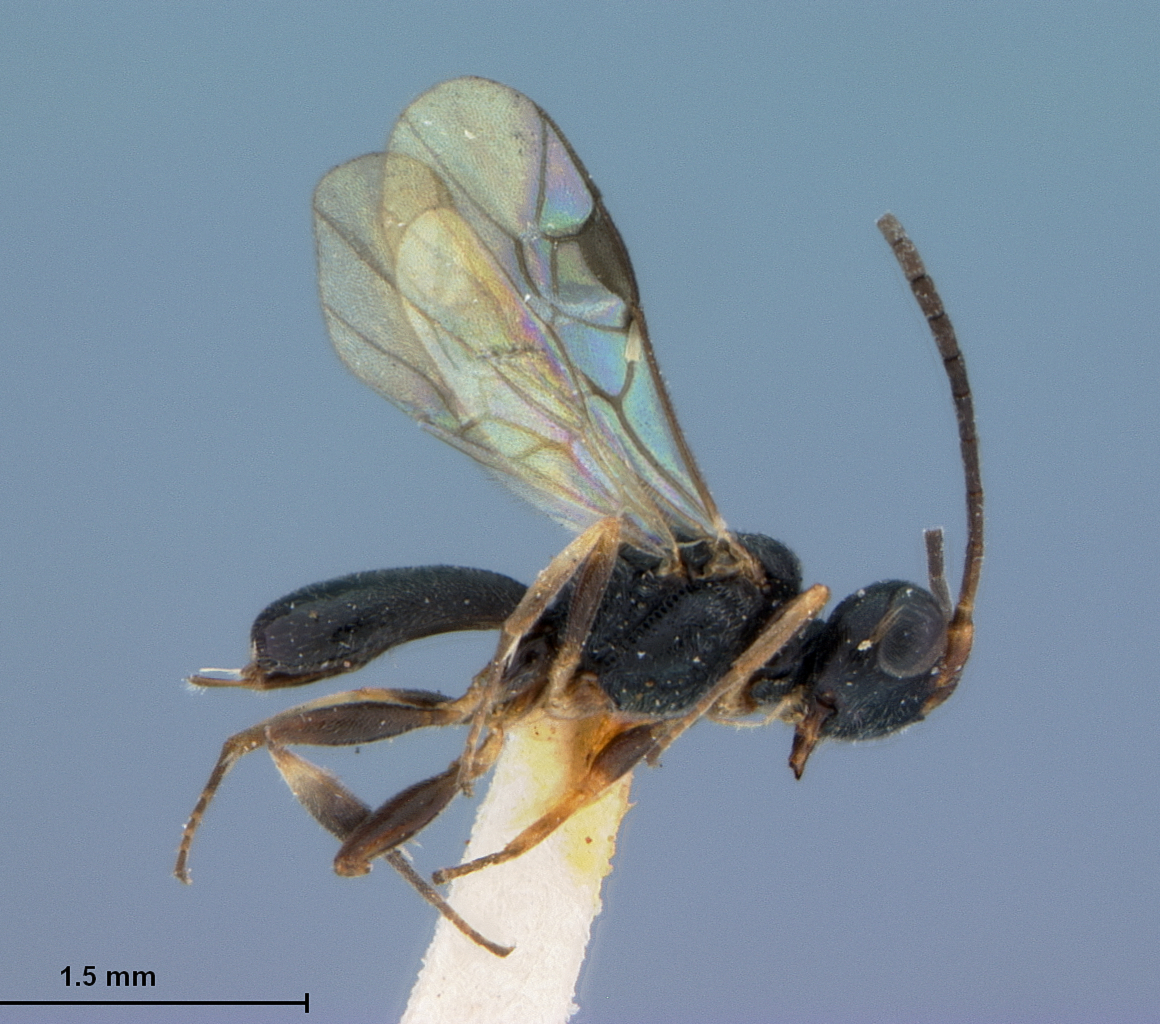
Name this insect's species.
Ascogaster laeviventris
